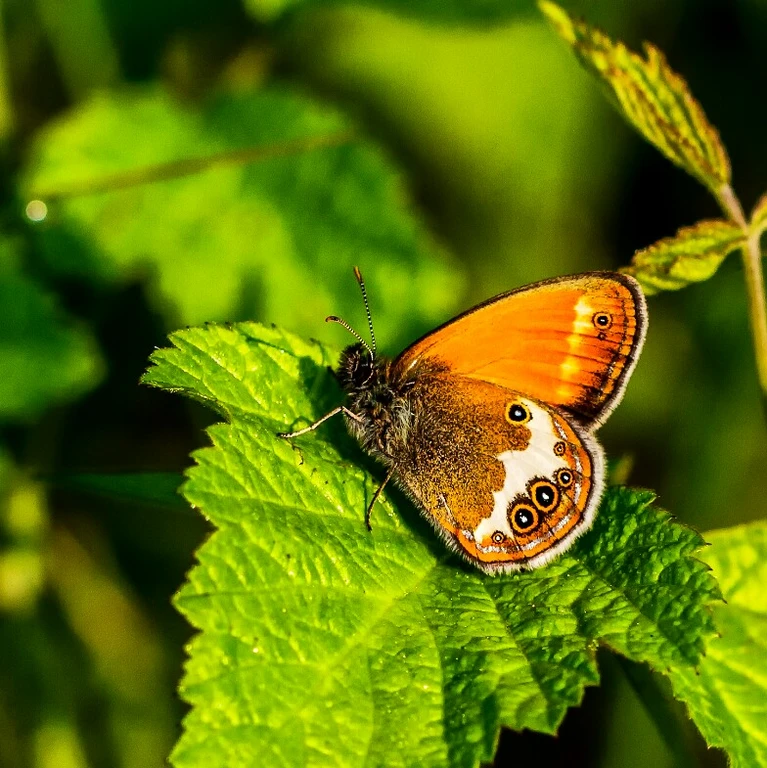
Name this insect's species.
Coenonympha arcania
